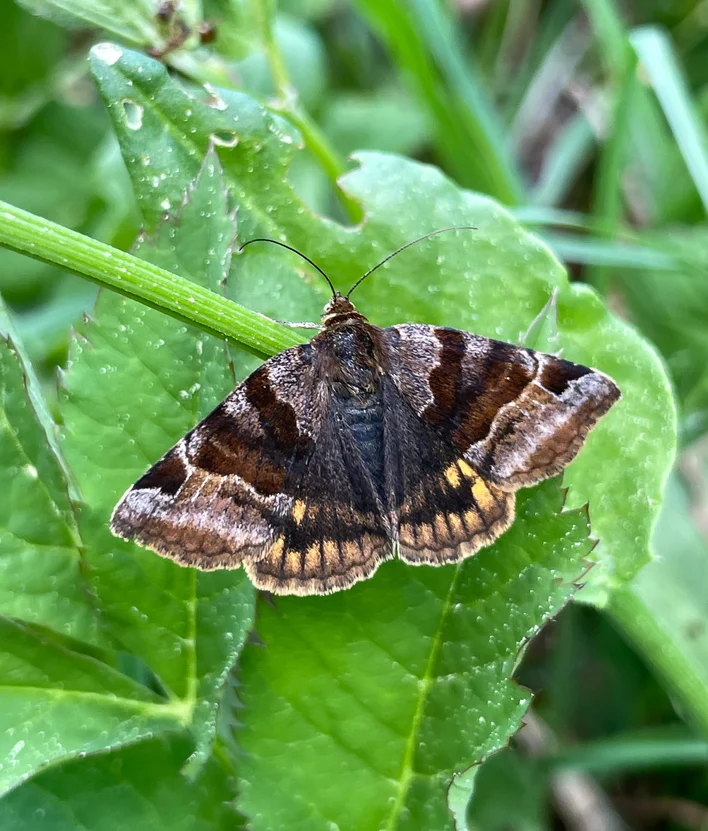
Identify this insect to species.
Euclidia glyphica
